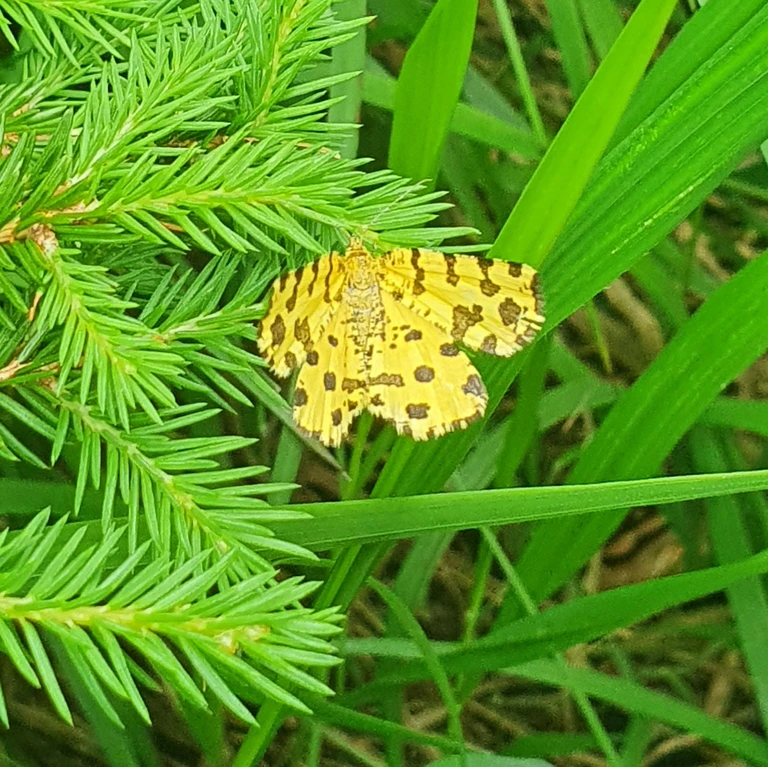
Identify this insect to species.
Pseudopanthera macularia
